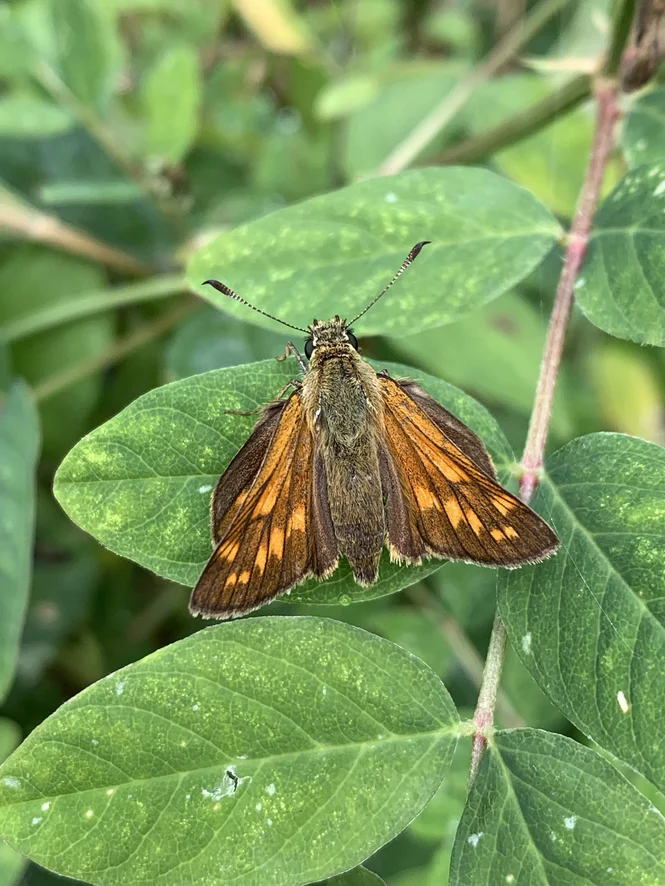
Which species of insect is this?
Ochlodes sylvanus (also Ochlodes venata)
